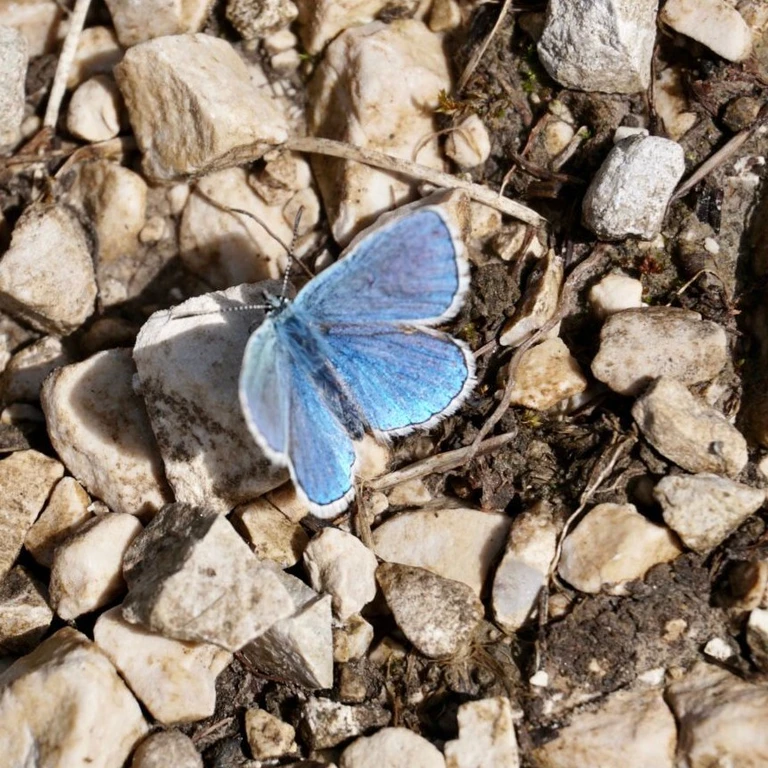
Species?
Lysandra bellargus
